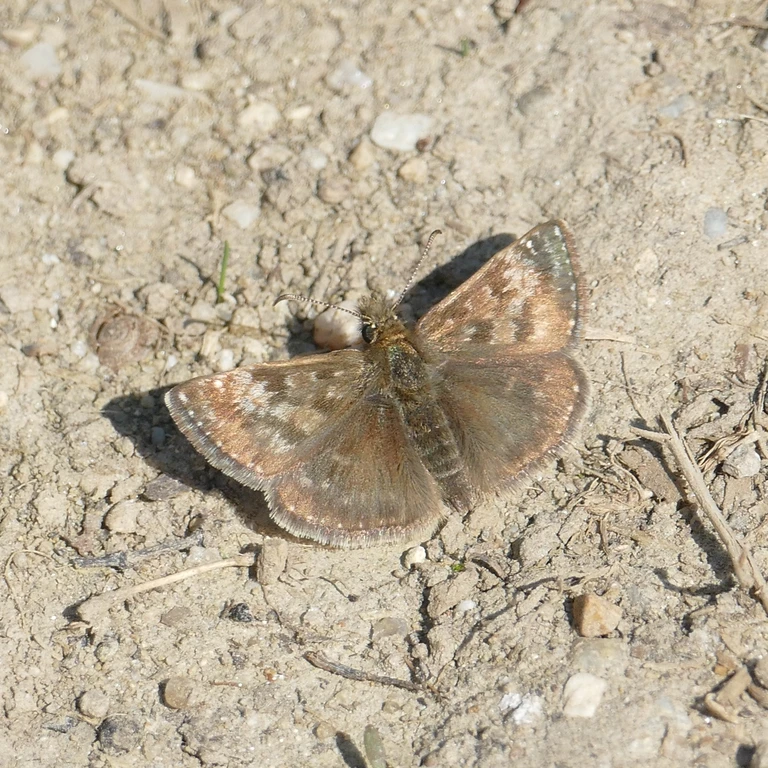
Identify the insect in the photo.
Erynnis tages
